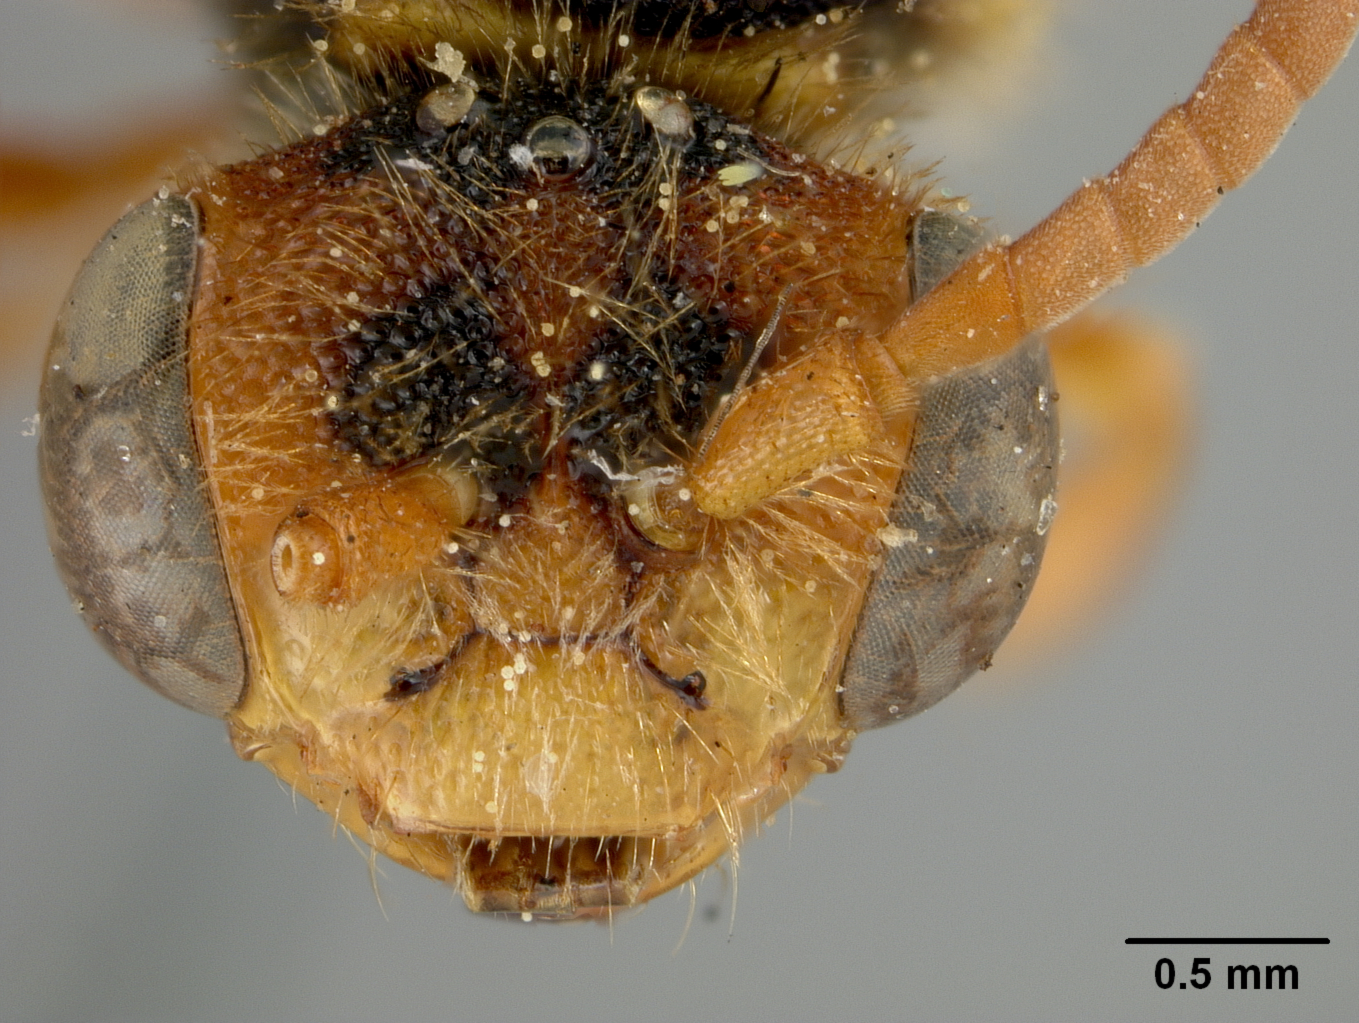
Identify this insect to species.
Nomada alpha
